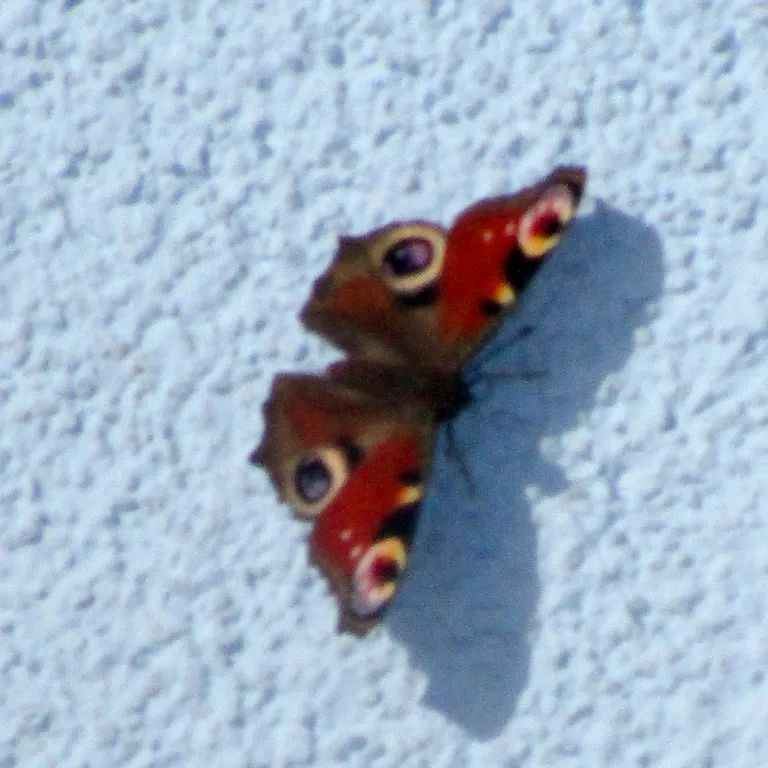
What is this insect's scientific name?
Aglais io
